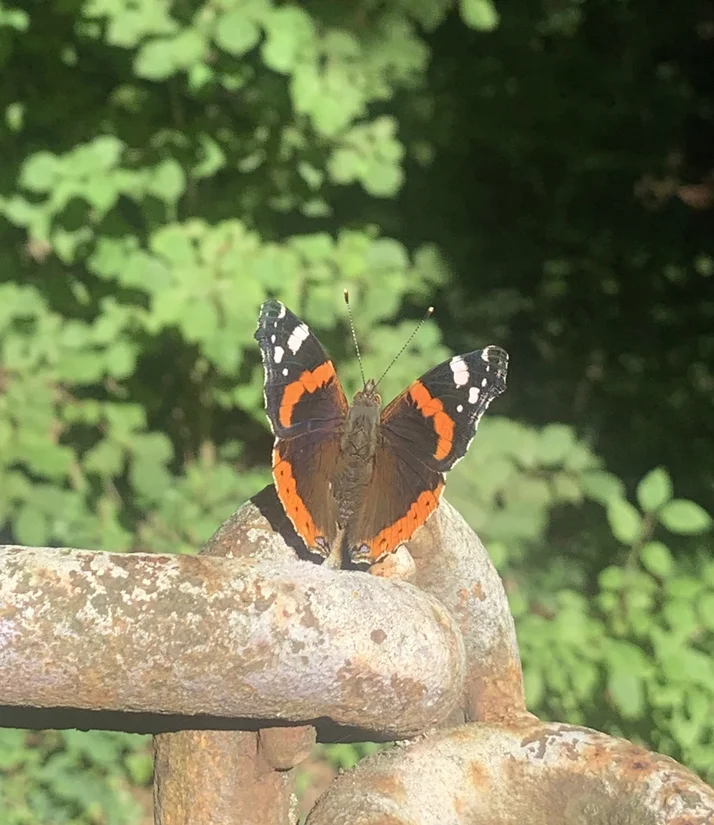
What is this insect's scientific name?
Vanessa atalanta
